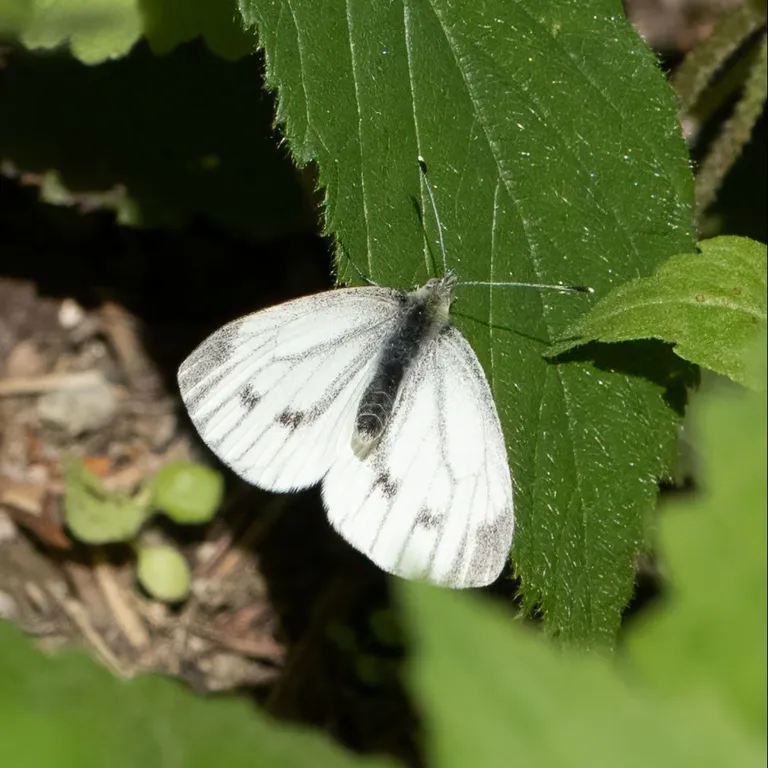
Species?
Pieris napi
